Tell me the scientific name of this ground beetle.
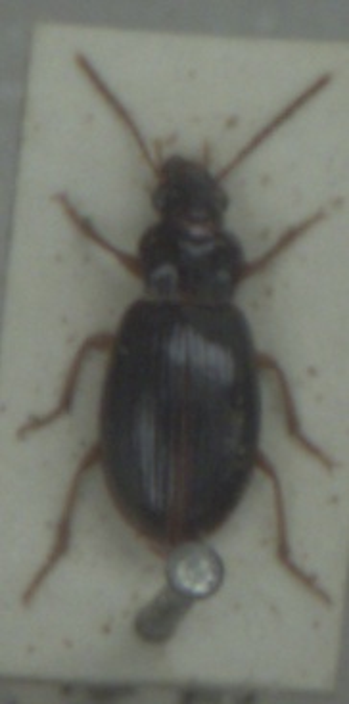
Bradycellus sharpi
